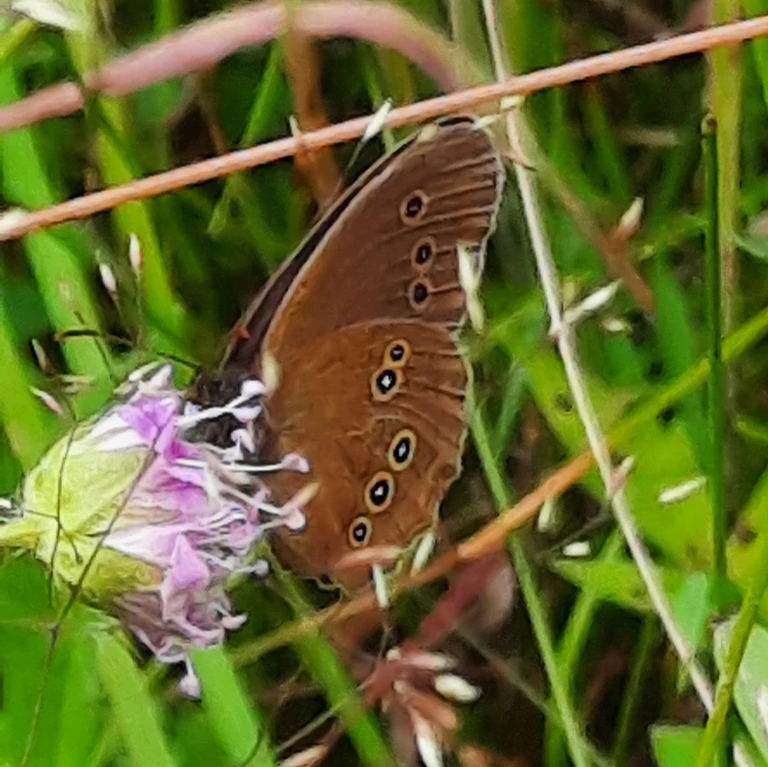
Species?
Aphantopus hyperantus
